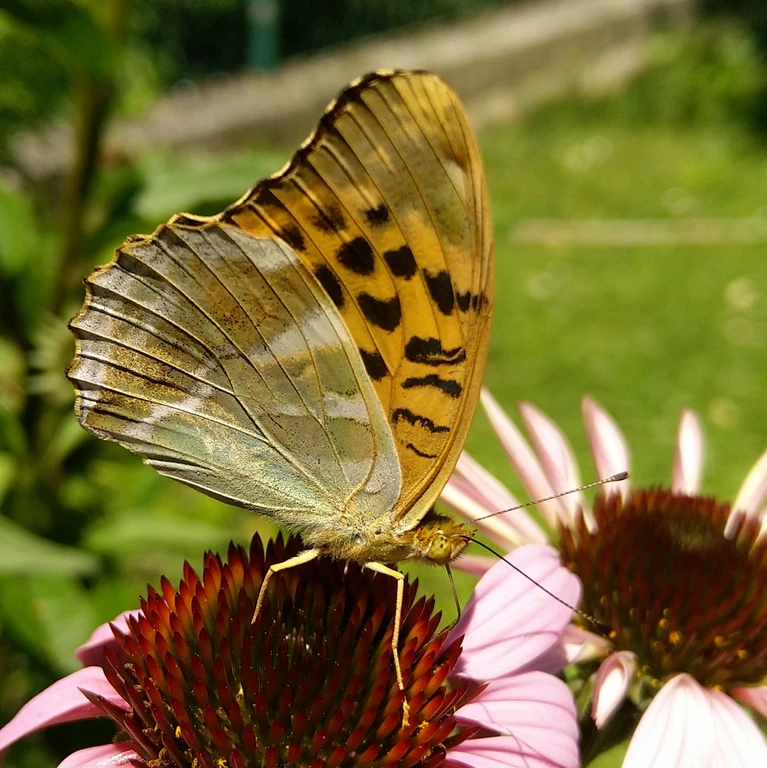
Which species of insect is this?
Argynnis paphia
